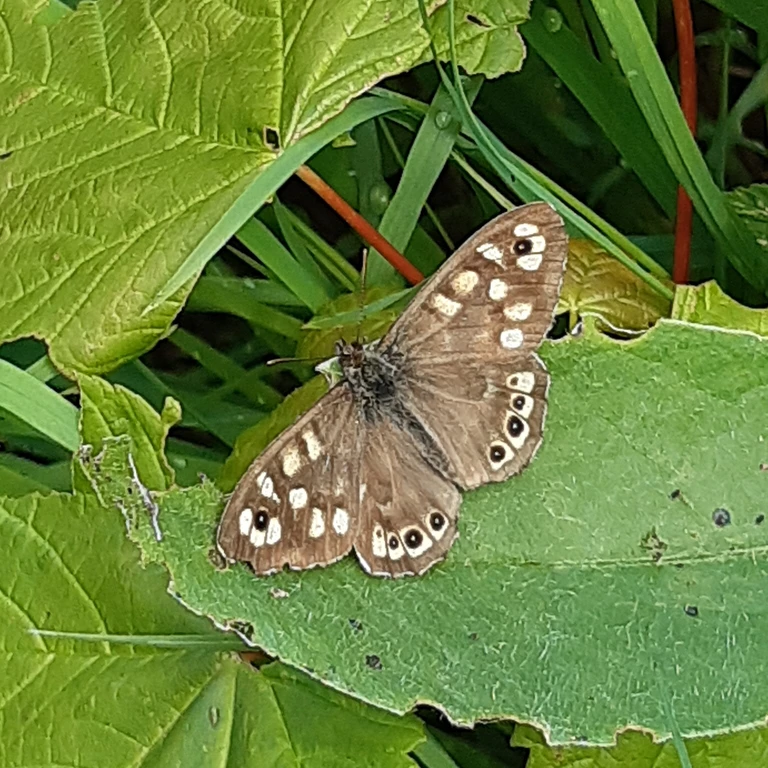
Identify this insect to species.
Pararge aegeria
